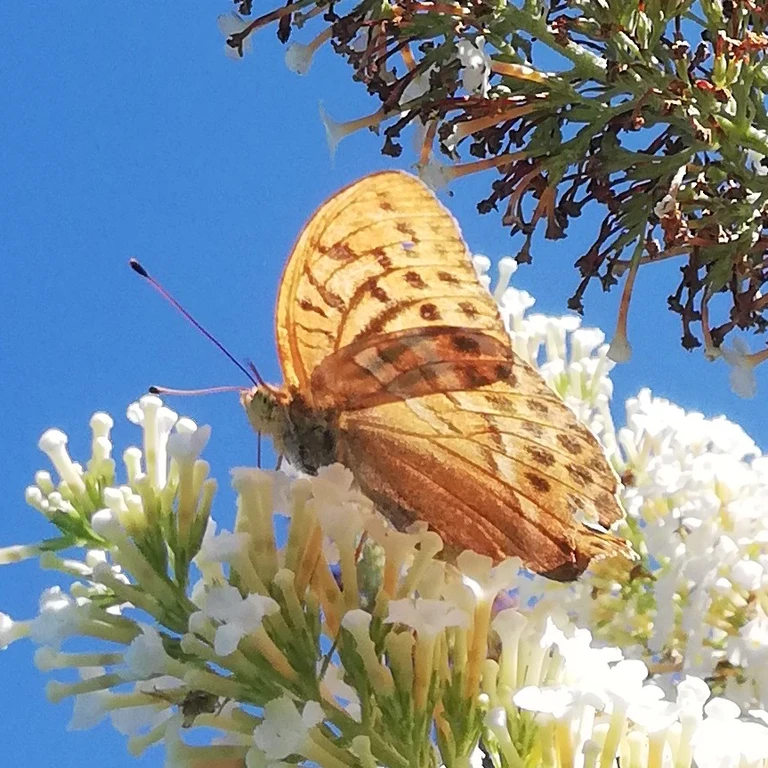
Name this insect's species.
Argynnis paphia
